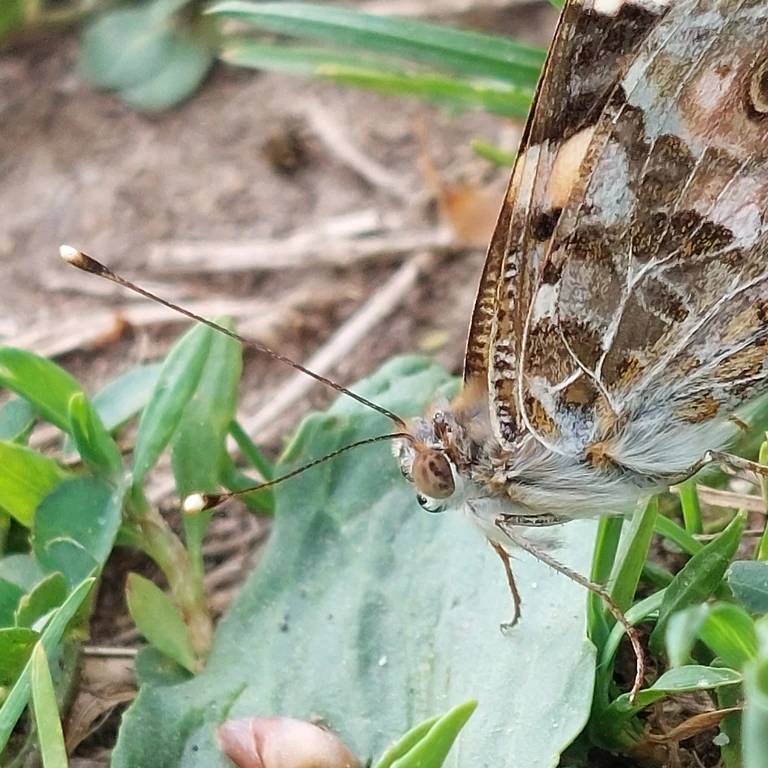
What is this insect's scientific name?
Vanessa cardui
